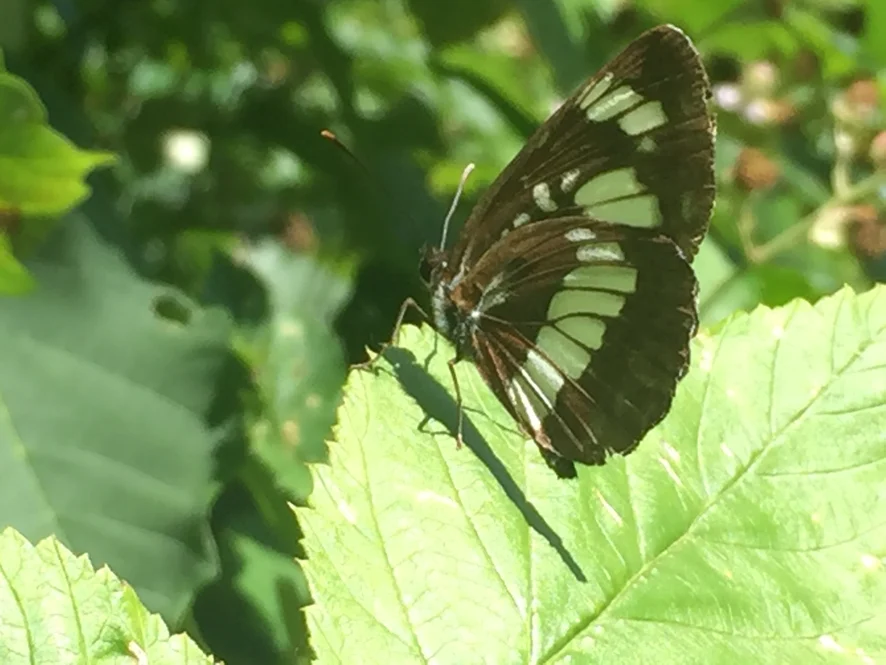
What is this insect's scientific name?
Neptis rivularis
